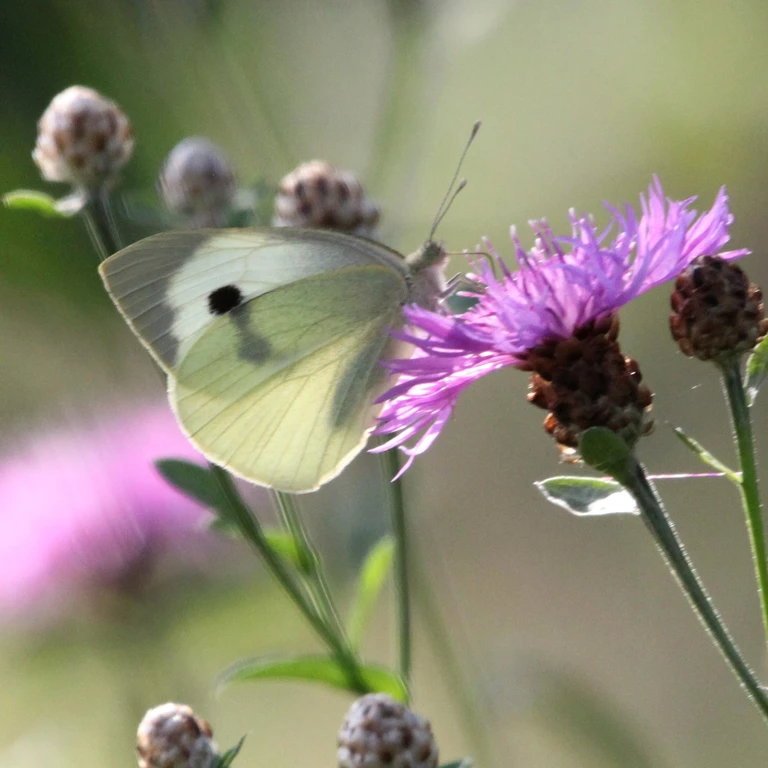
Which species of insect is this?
Pieris brassicae
